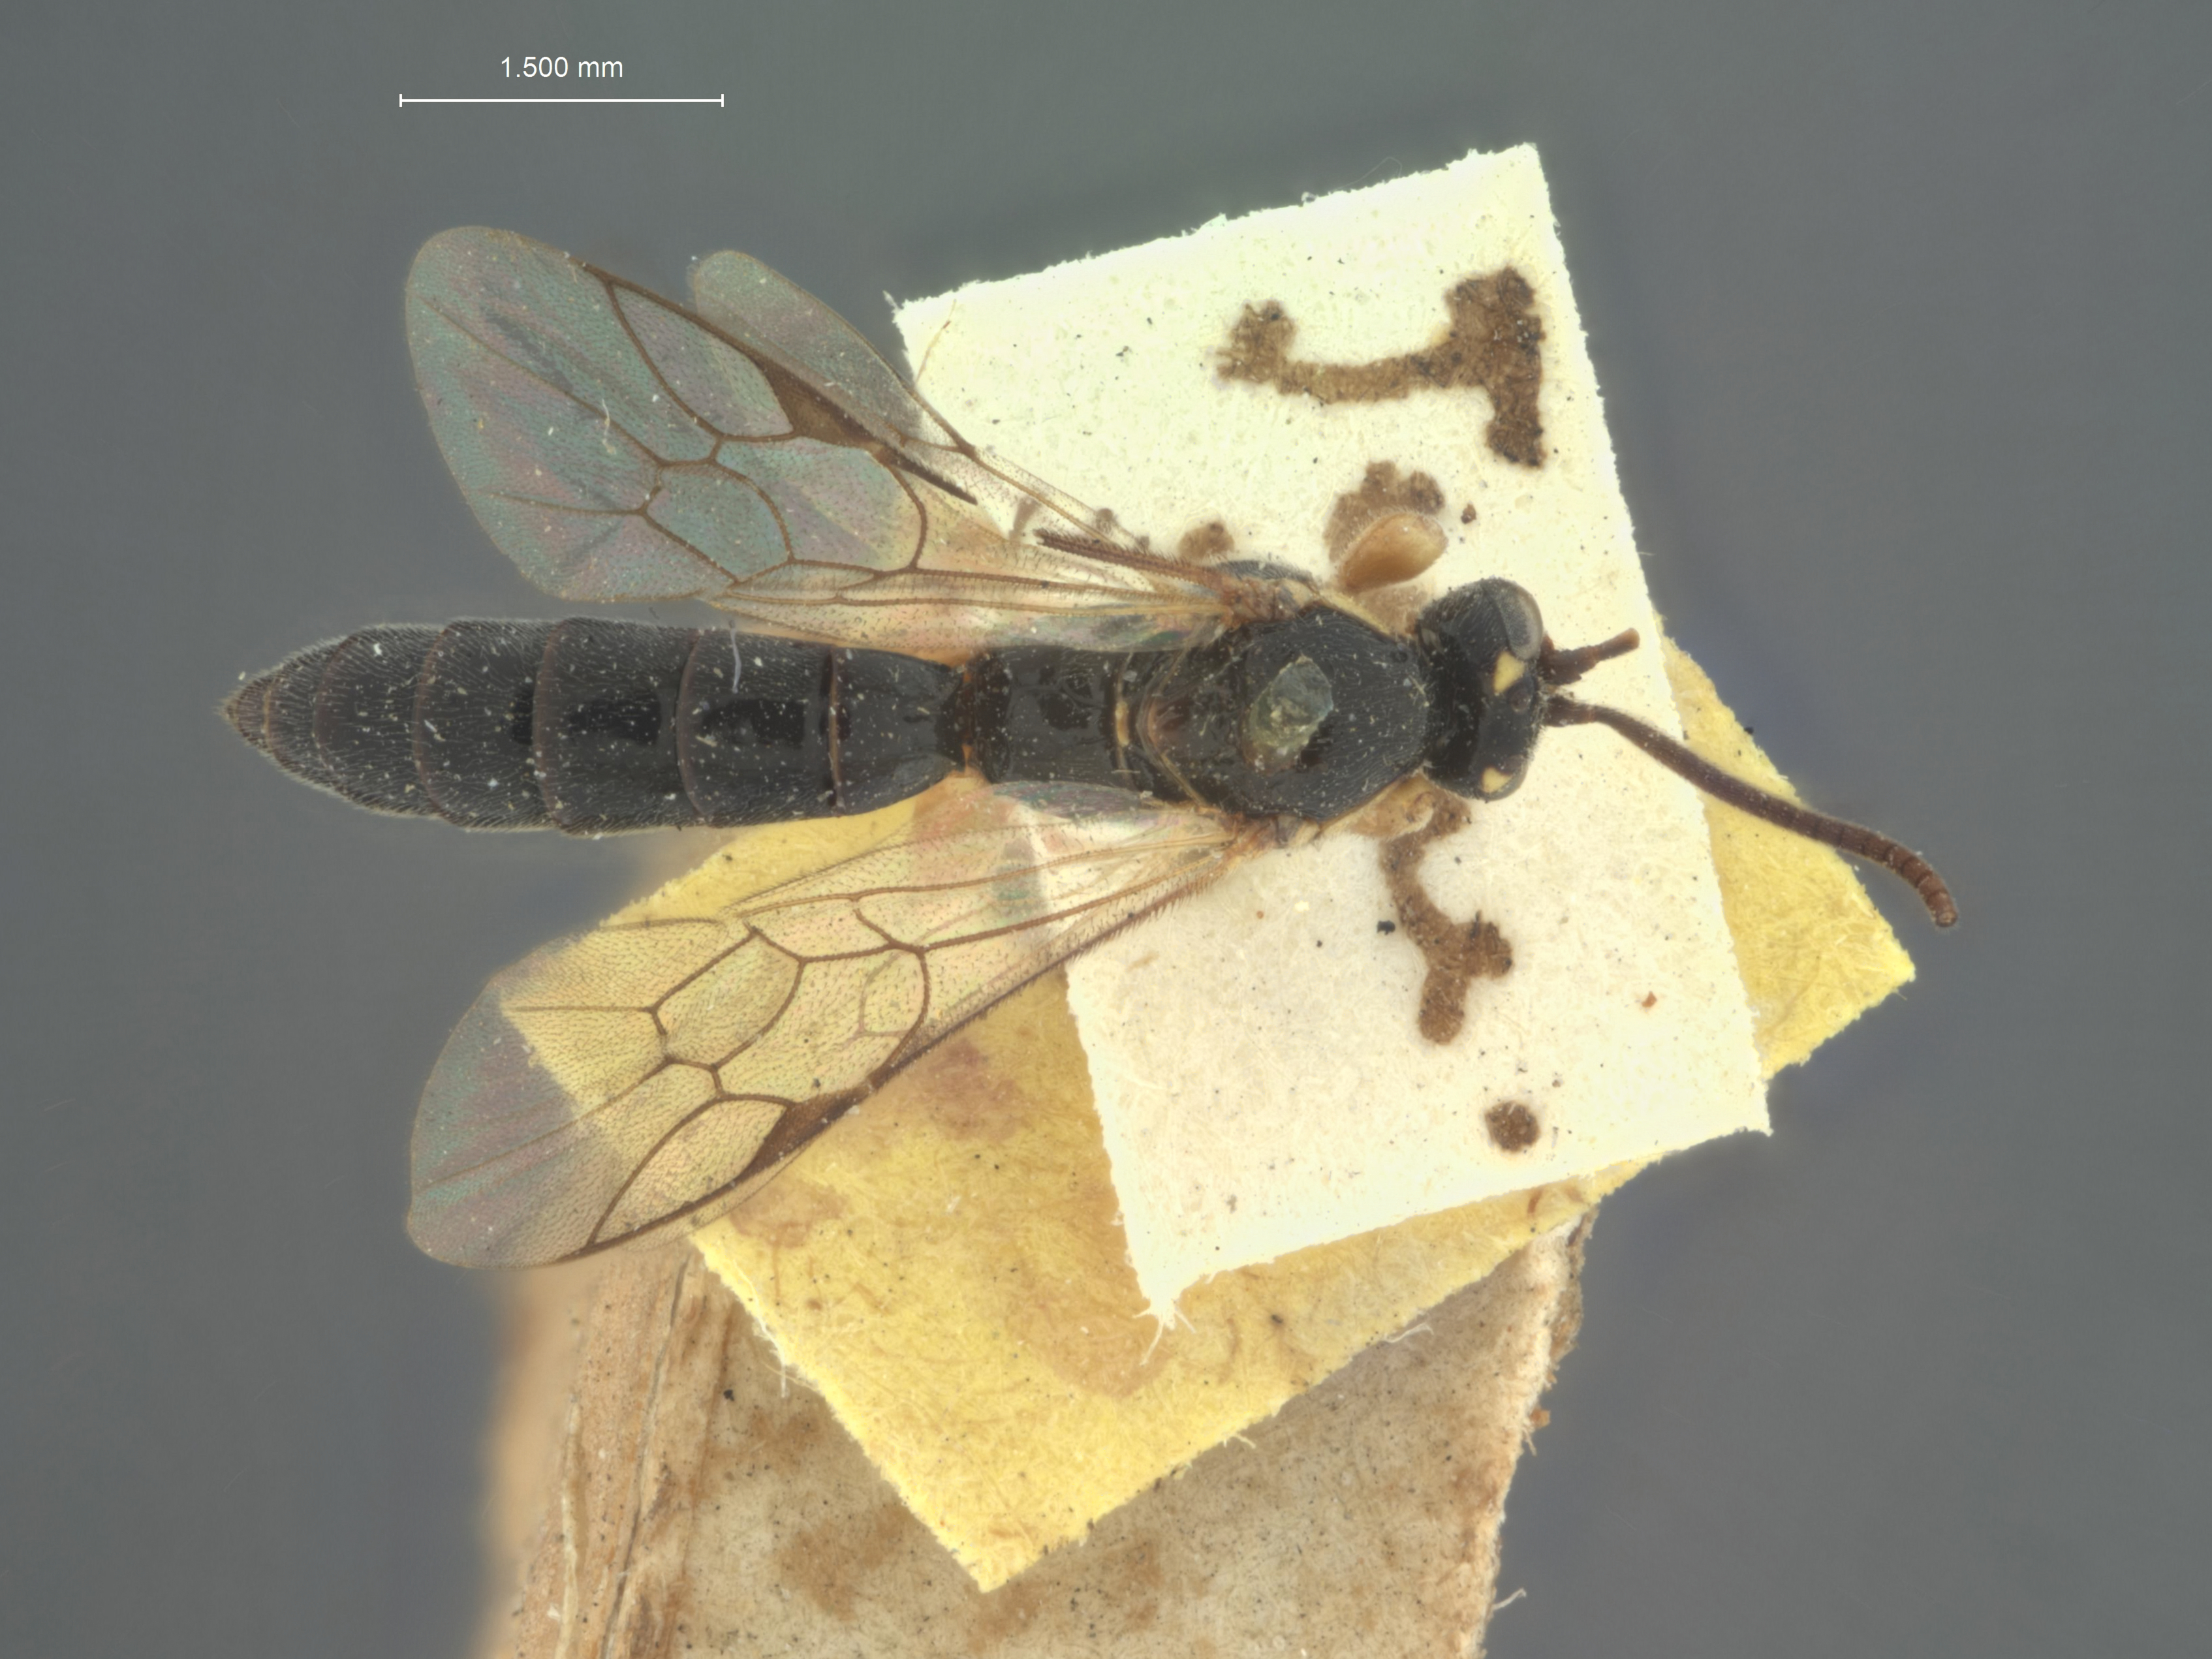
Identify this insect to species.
Exochus evectus
